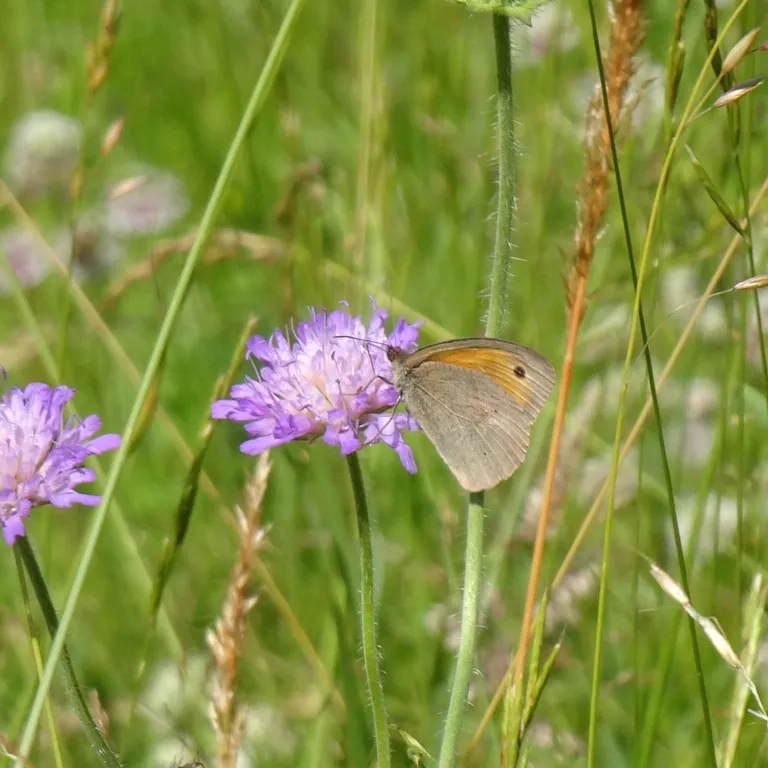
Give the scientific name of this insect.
Maniola jurtina
